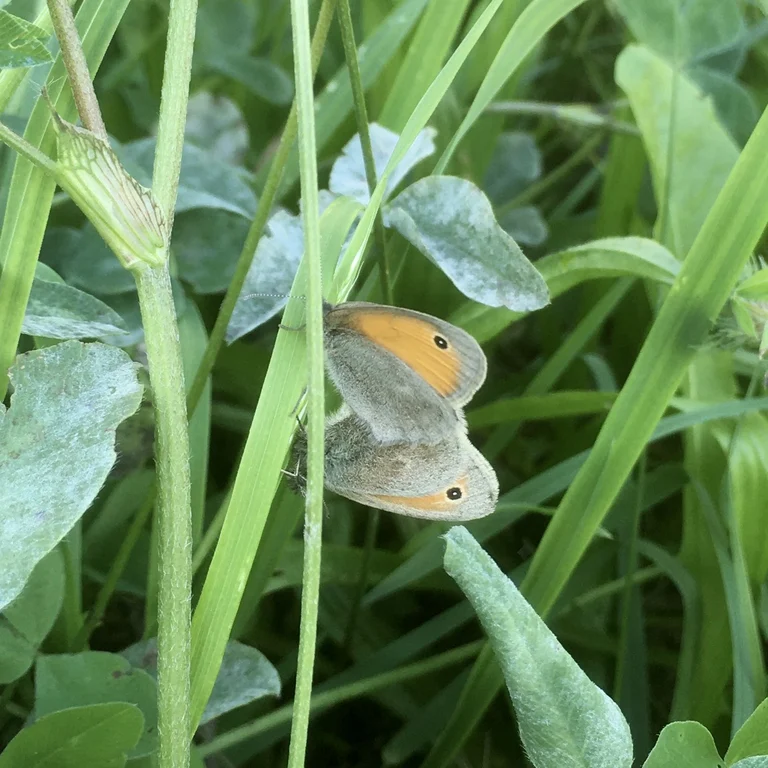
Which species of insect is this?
Coenonympha pamphilus
